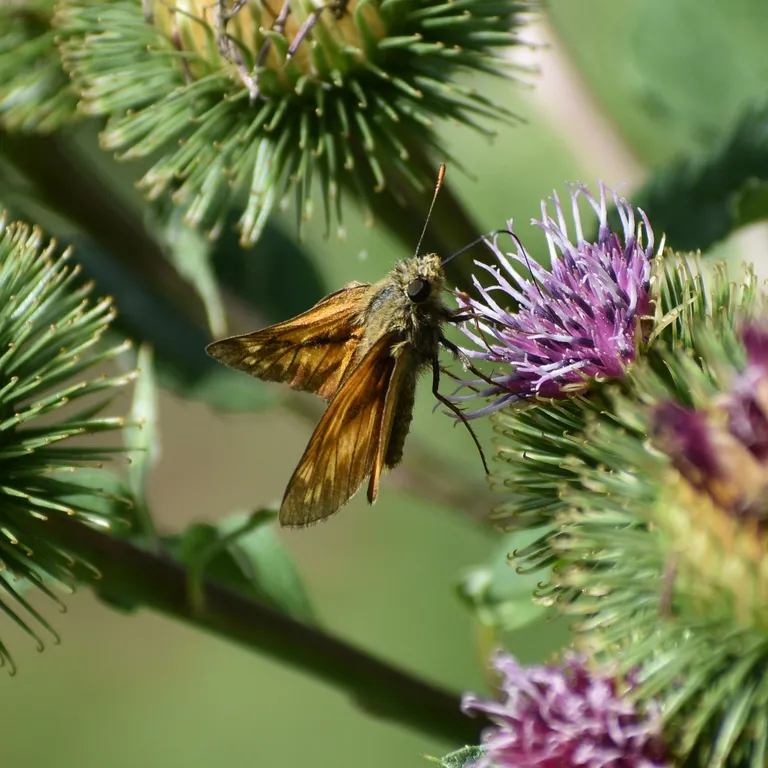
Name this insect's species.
Ochlodes sylvanus (also Ochlodes venata)
